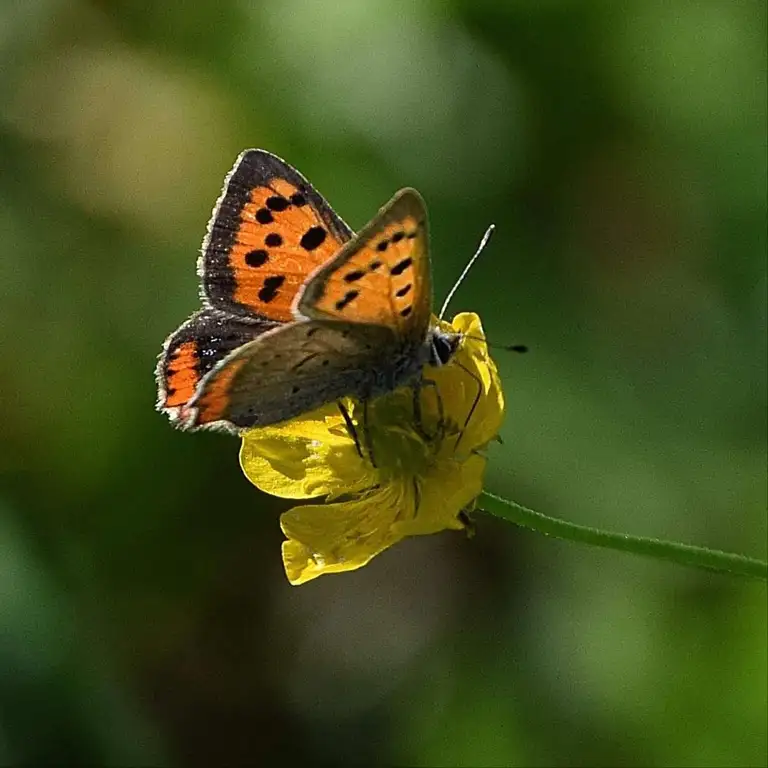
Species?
Lycaena phlaeas
